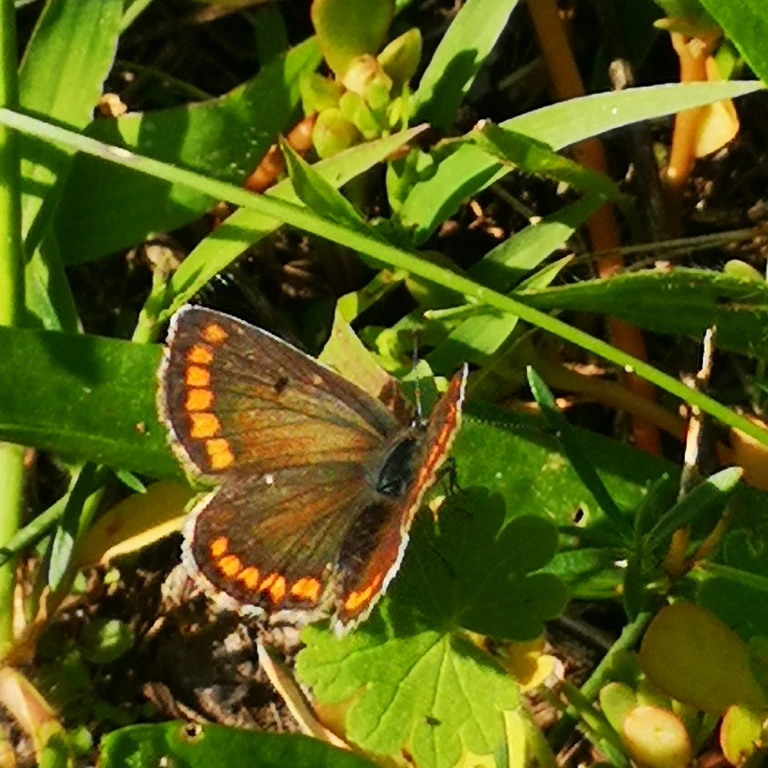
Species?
Aricia agestis/artaxerxes
